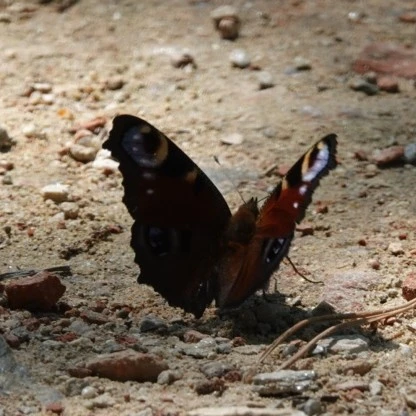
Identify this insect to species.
Aglais io
